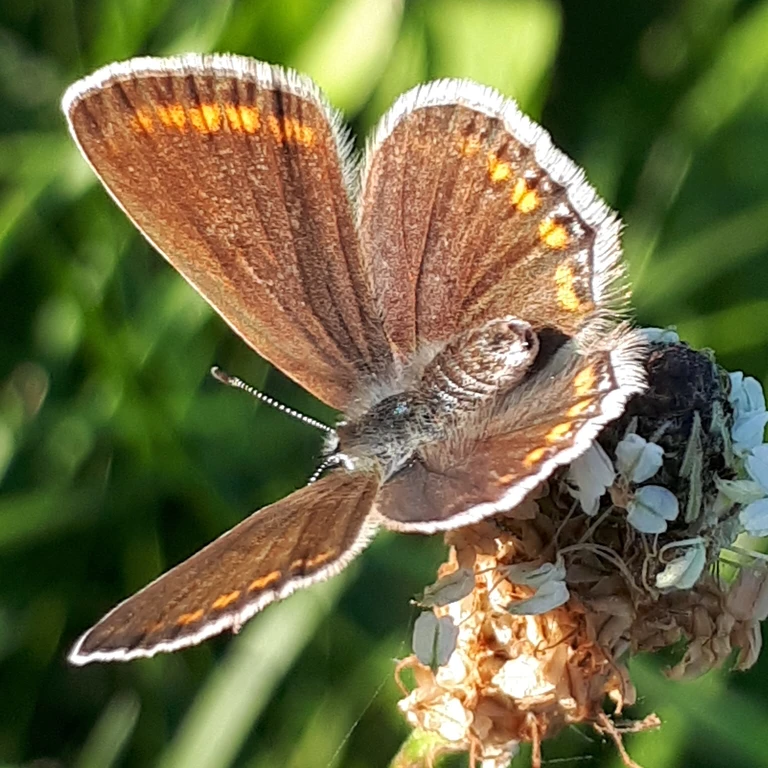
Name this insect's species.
Polyommatus icarus
